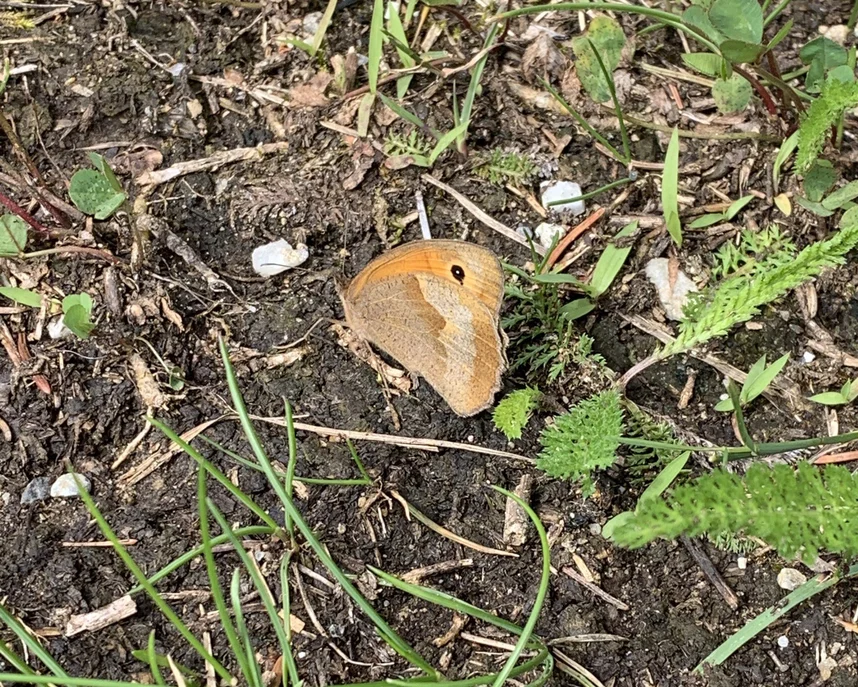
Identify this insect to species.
Maniola jurtina
